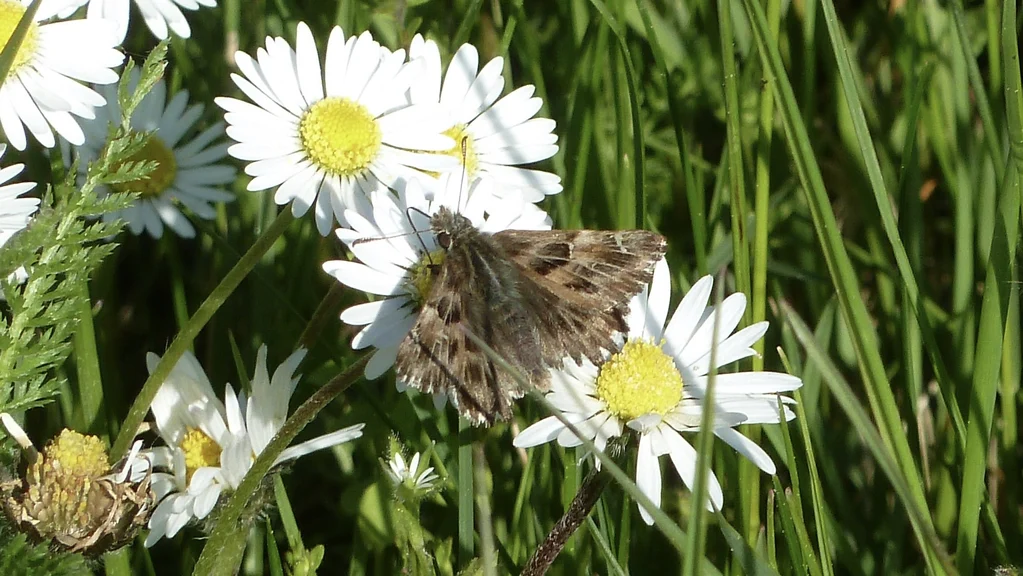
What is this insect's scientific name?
Carcharodus alceae
